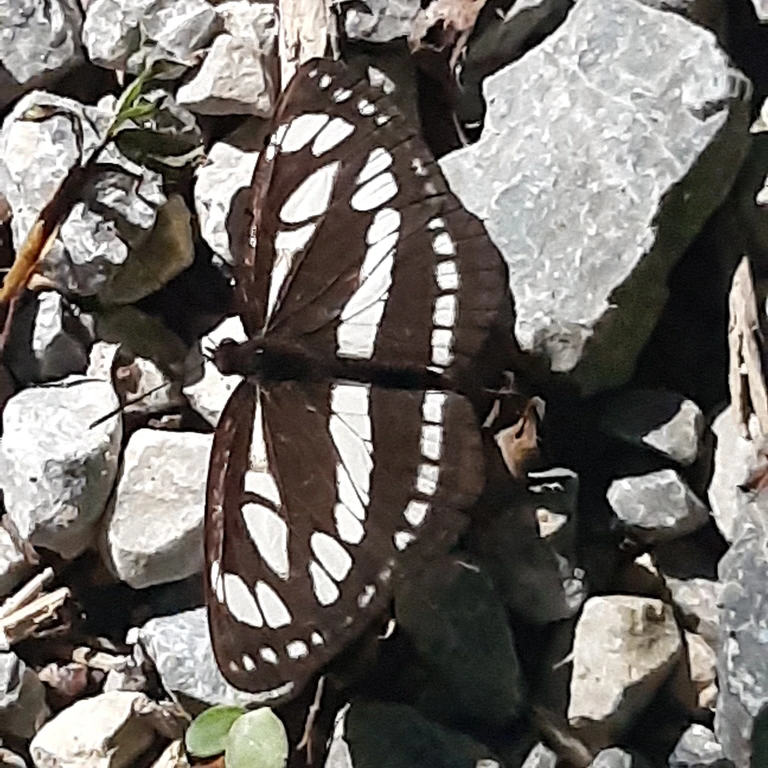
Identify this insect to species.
Neptis sappho
